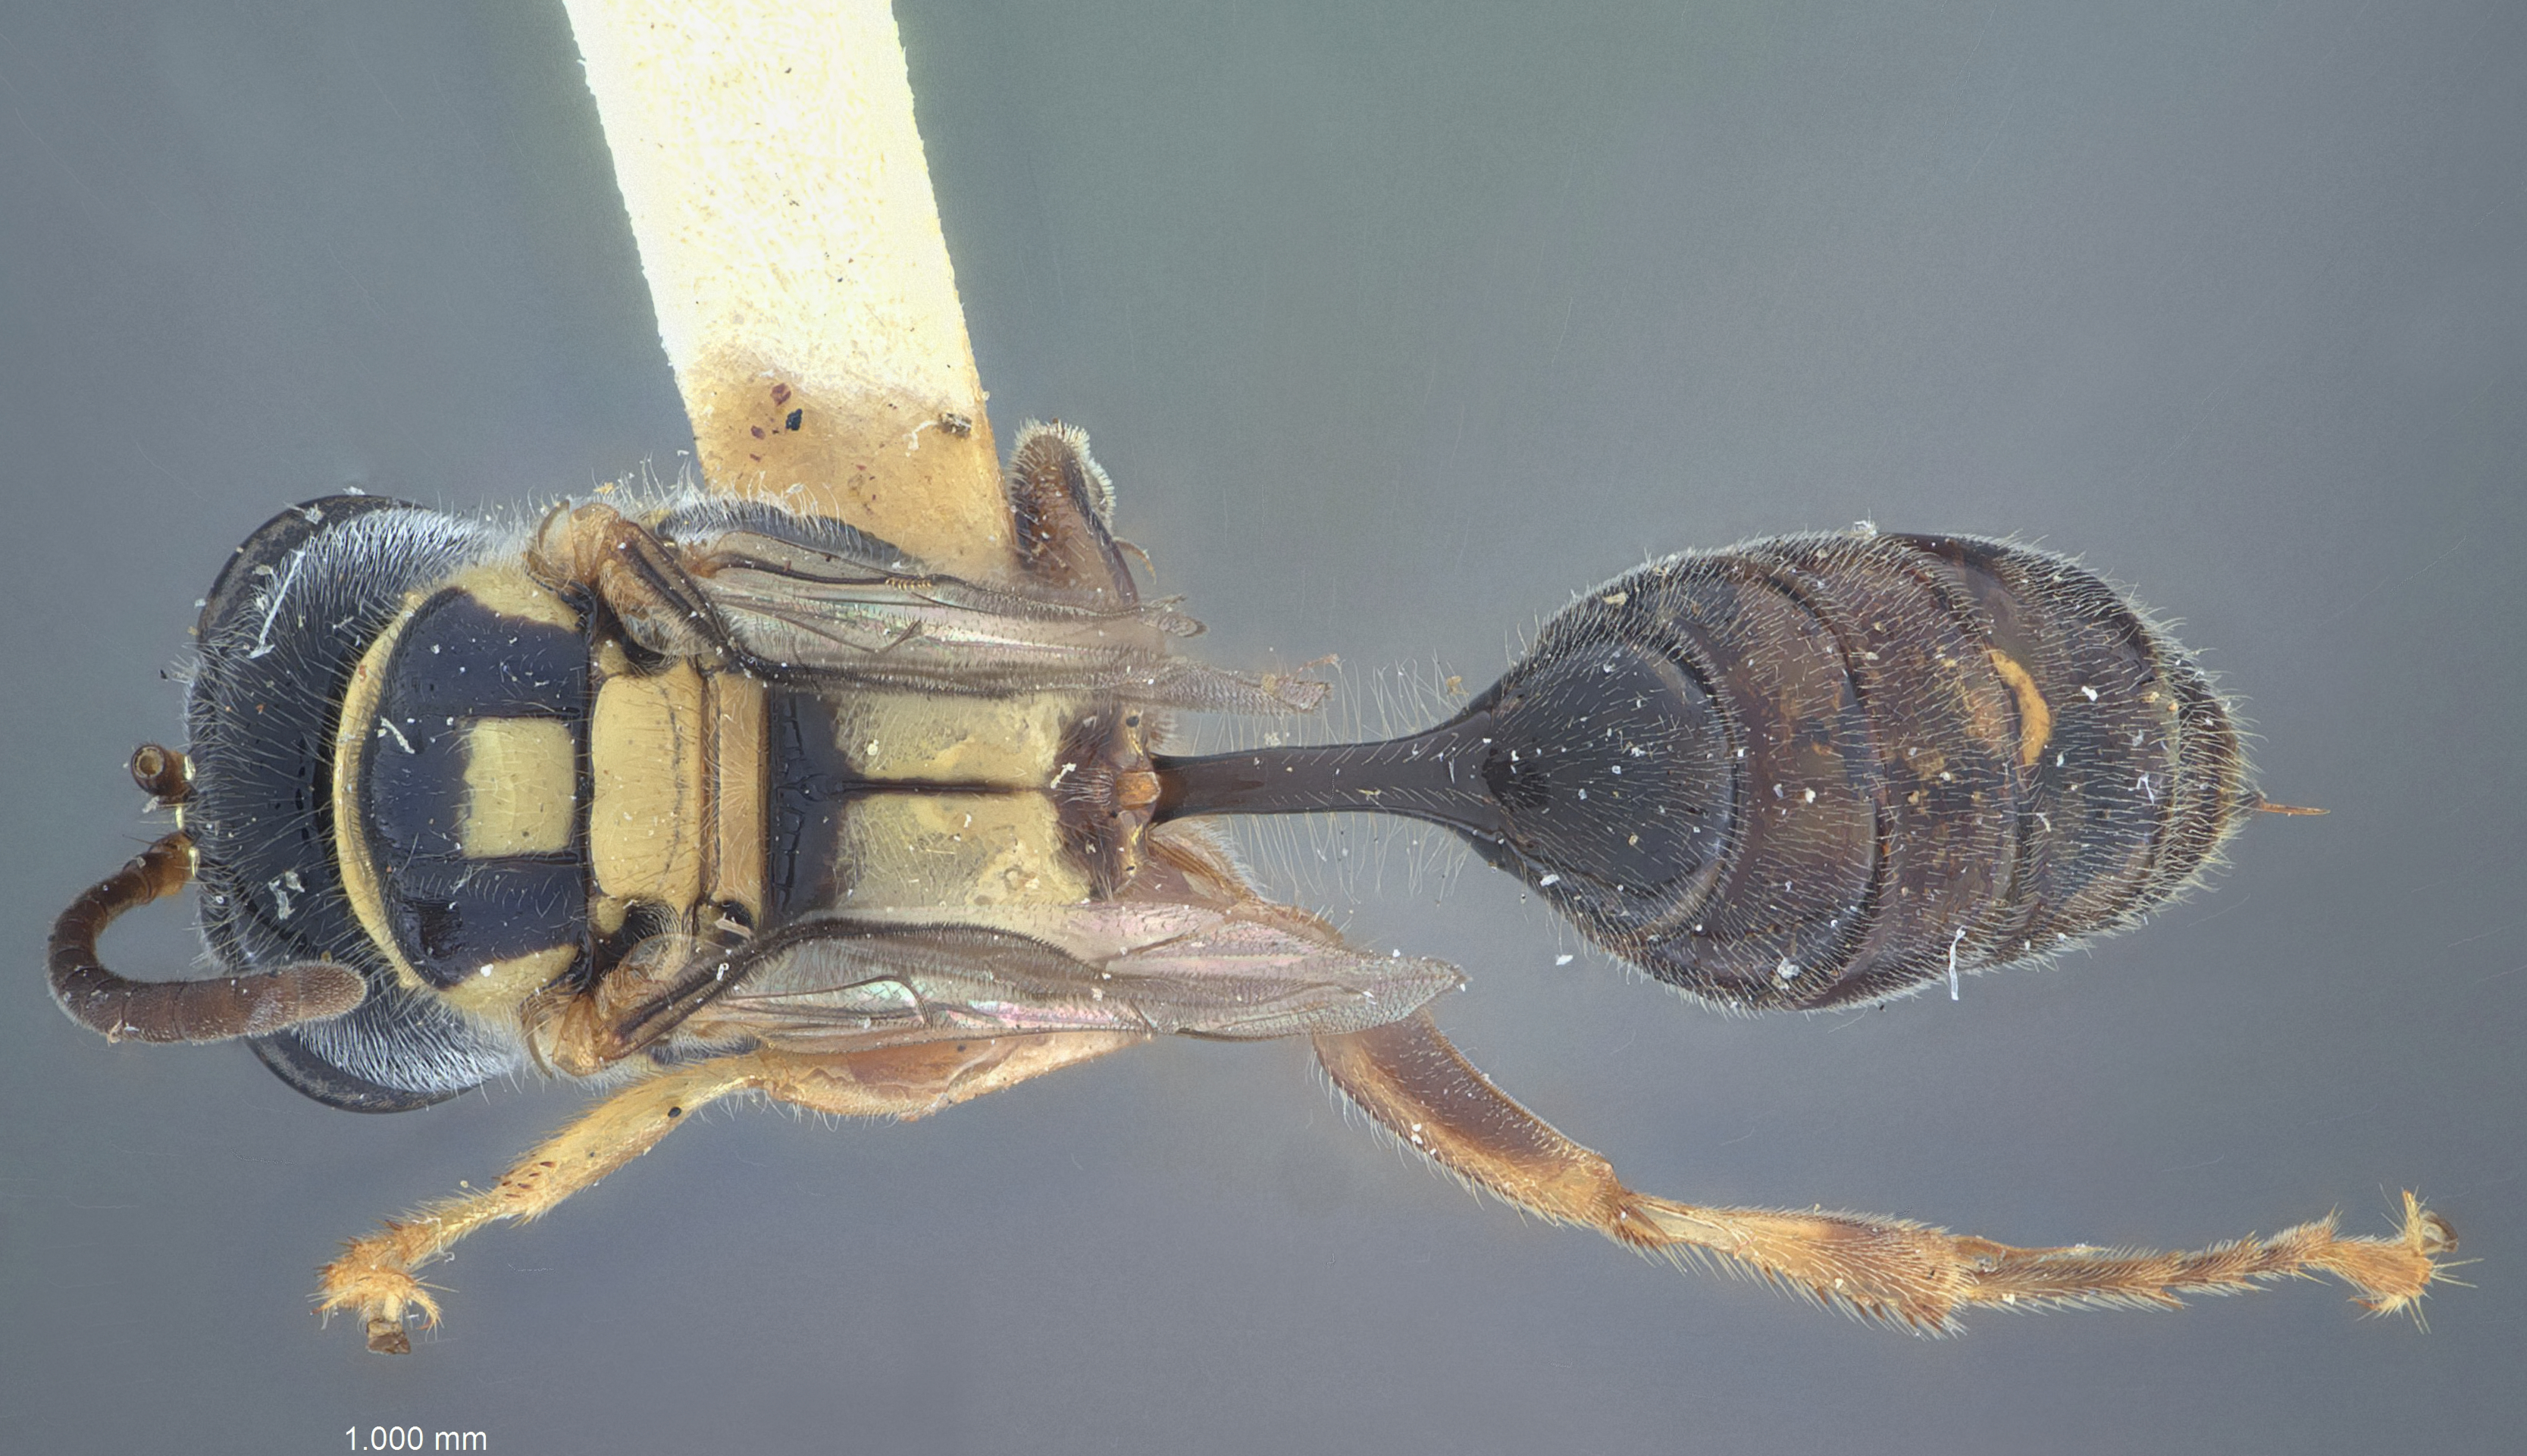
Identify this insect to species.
Diodontus ecutatus
